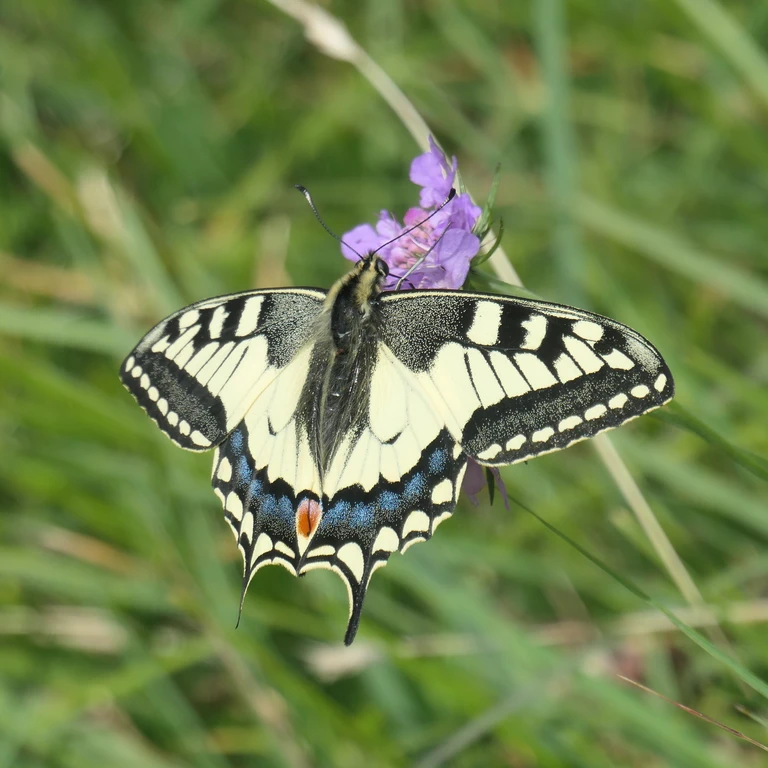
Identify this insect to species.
Papilio machaon
